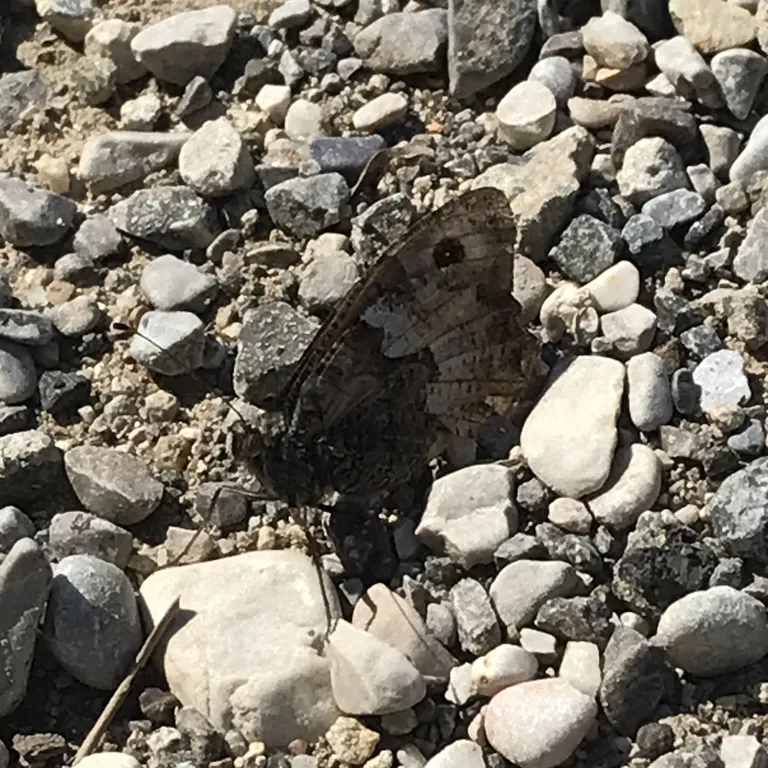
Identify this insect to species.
Hipparchia semele
